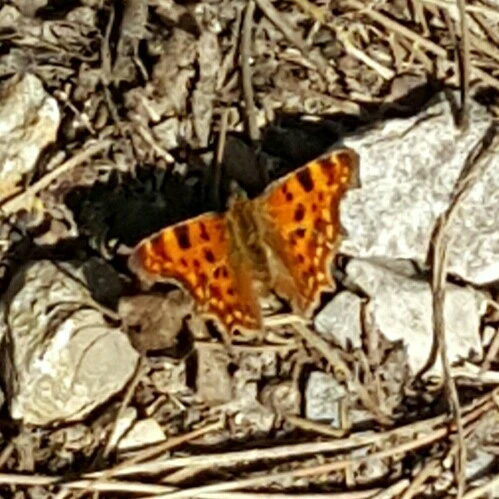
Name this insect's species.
Polygonia c-album
